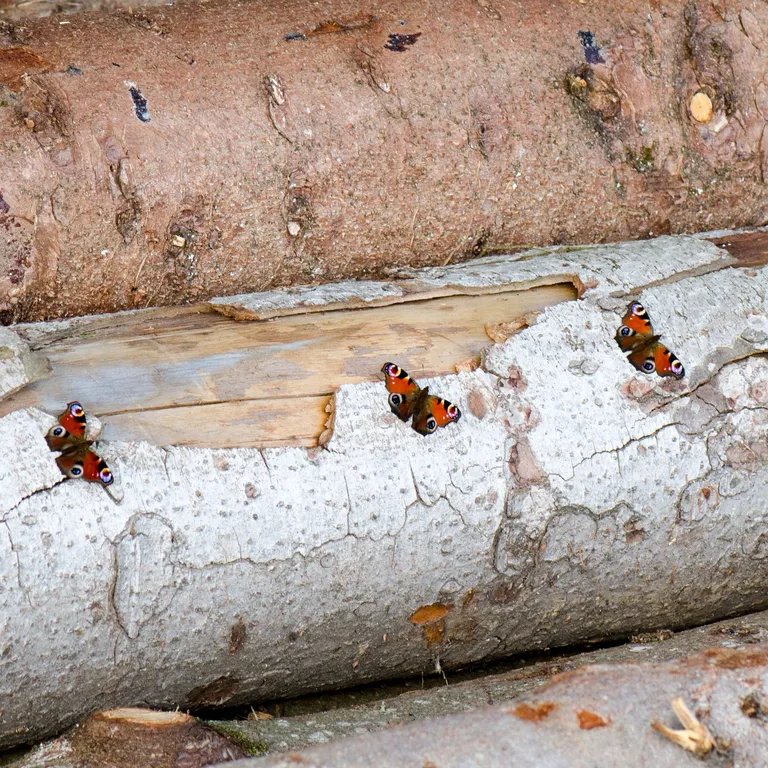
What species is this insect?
Aglais io
